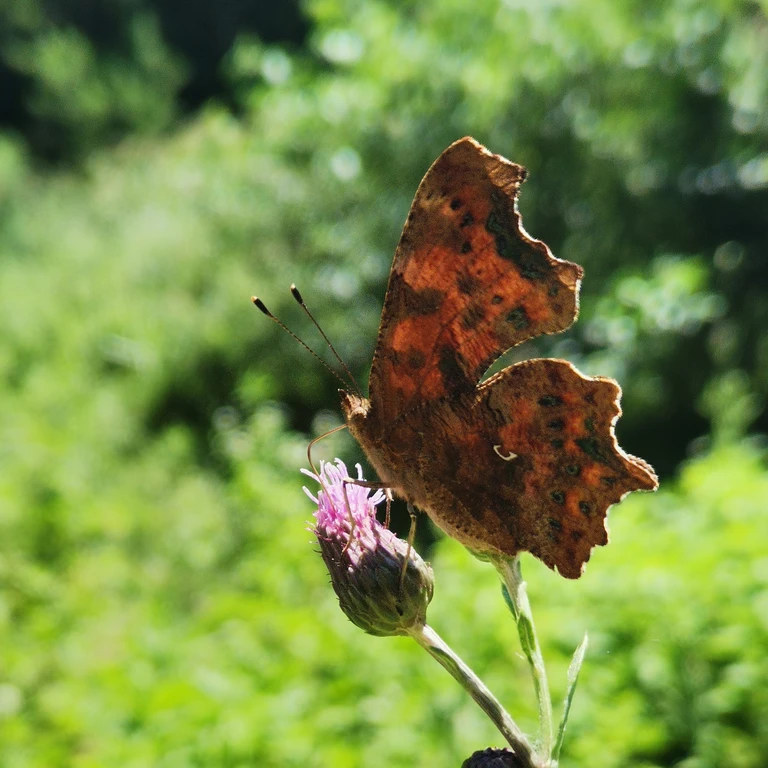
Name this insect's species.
Polygonia c-album
